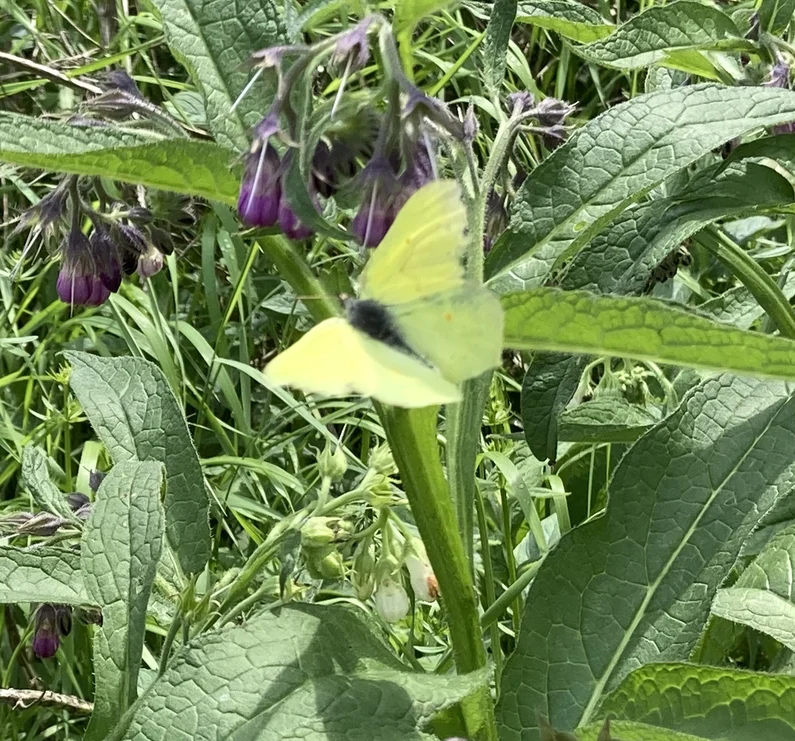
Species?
Gonepteryx rhamni
